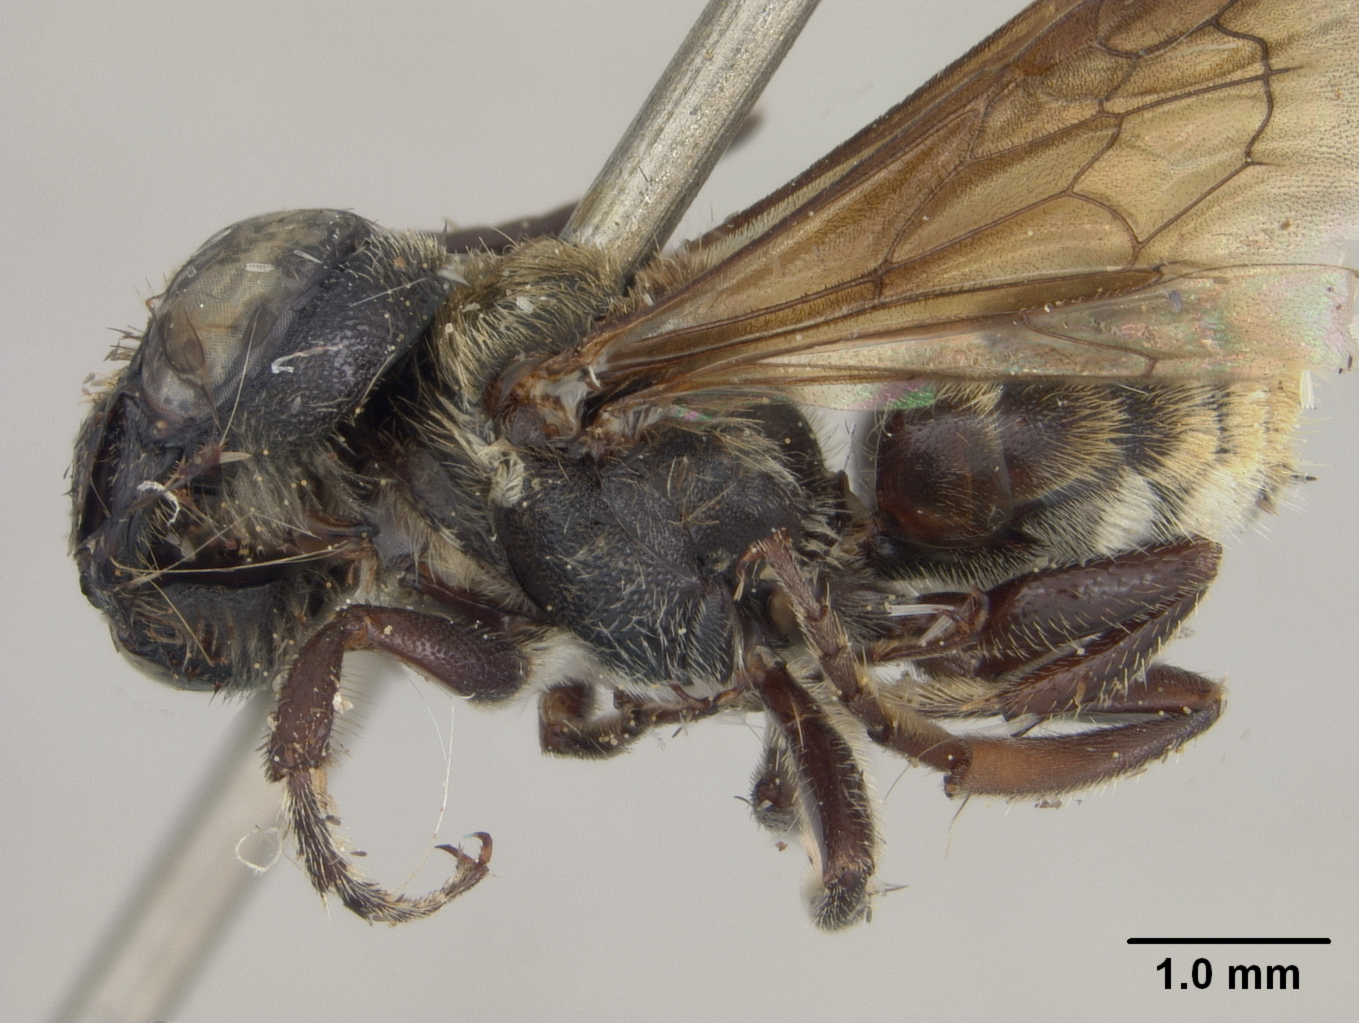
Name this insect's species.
Megachile aurantipennis
